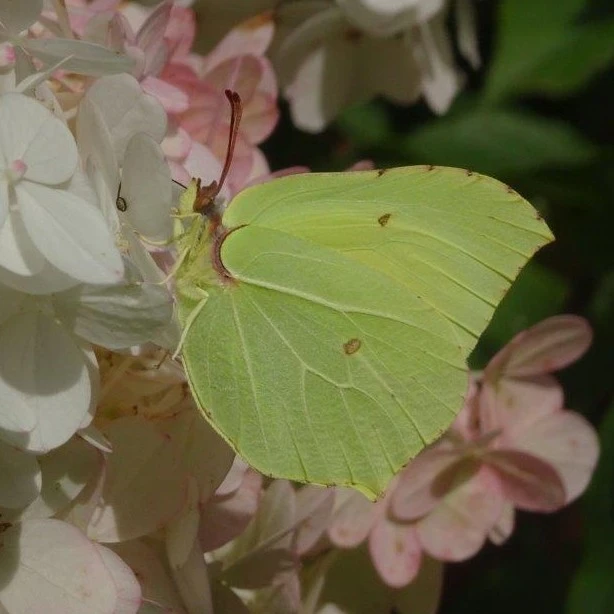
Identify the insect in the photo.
Gonepteryx rhamni
